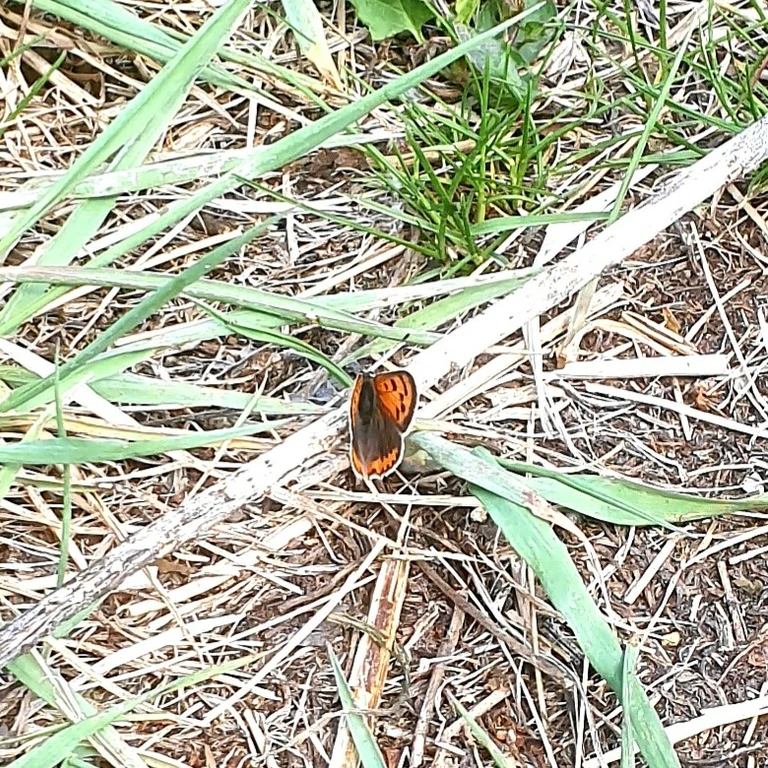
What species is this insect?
Lycaena phlaeas
